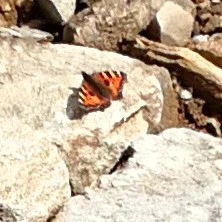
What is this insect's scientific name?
Aglais urticae
